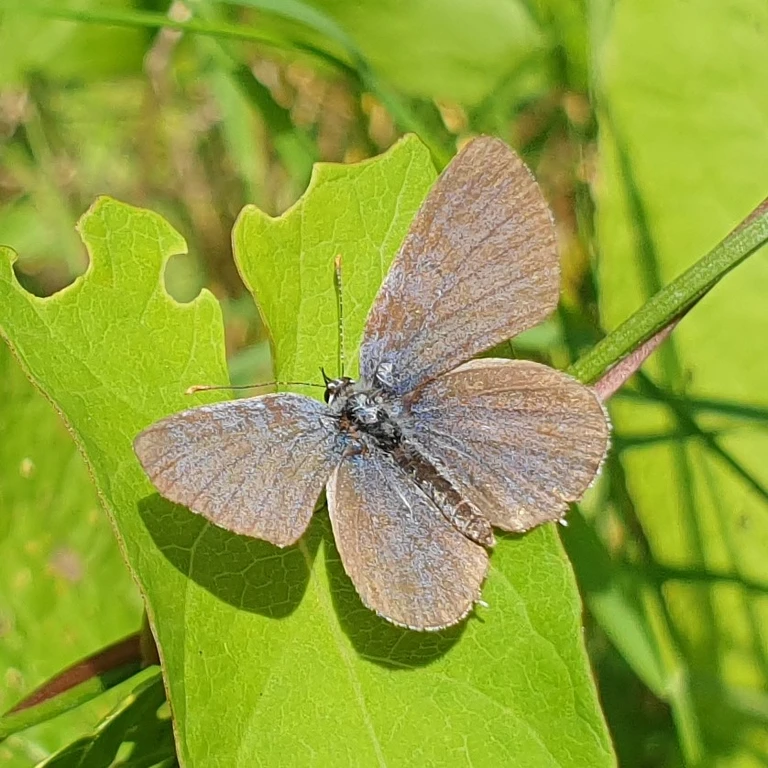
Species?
Cupido argiades (also Elkalyce argiades)
